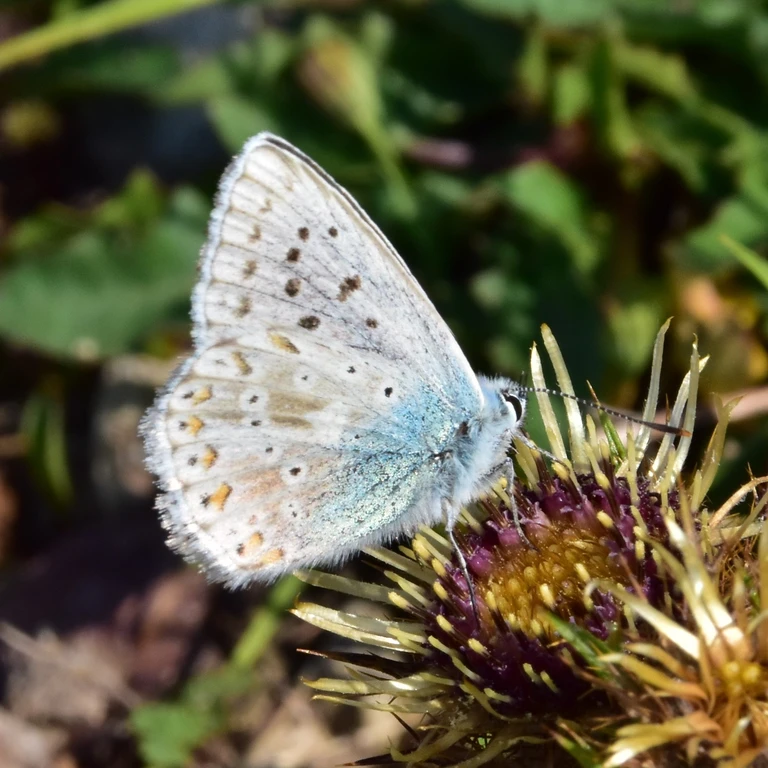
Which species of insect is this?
Lysandra coridon
